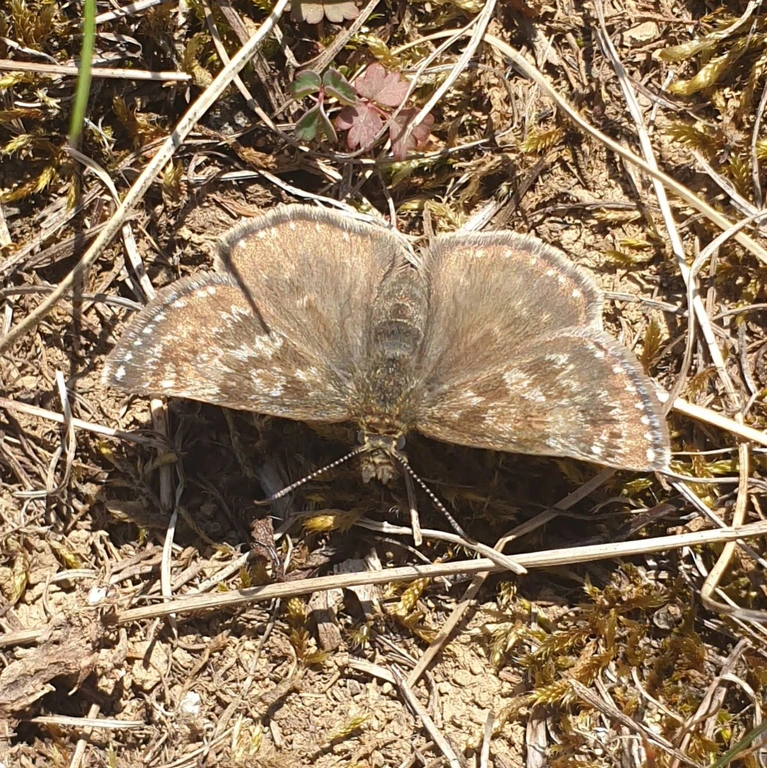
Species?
Erynnis tages
